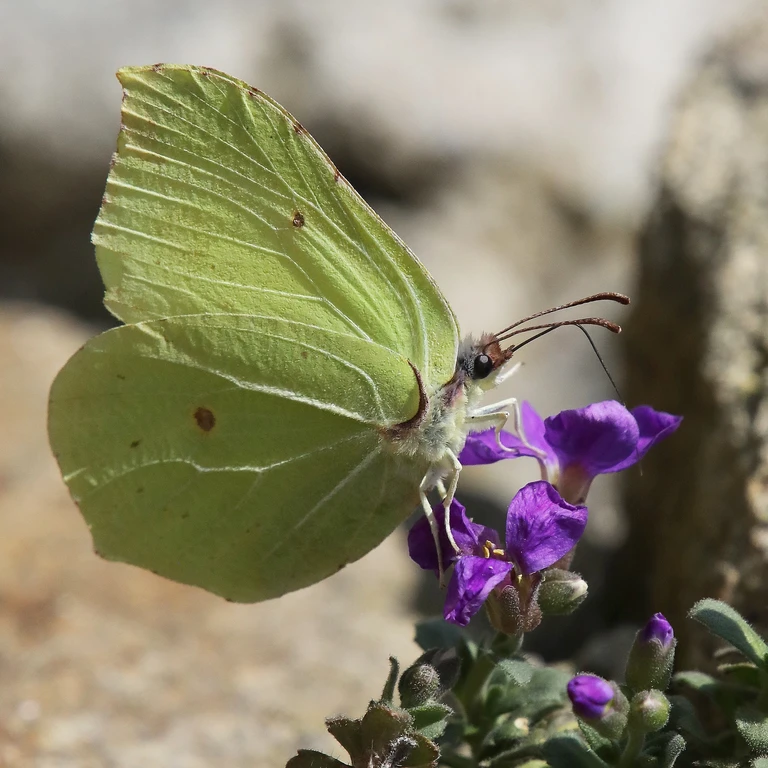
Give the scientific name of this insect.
Gonepteryx rhamni
